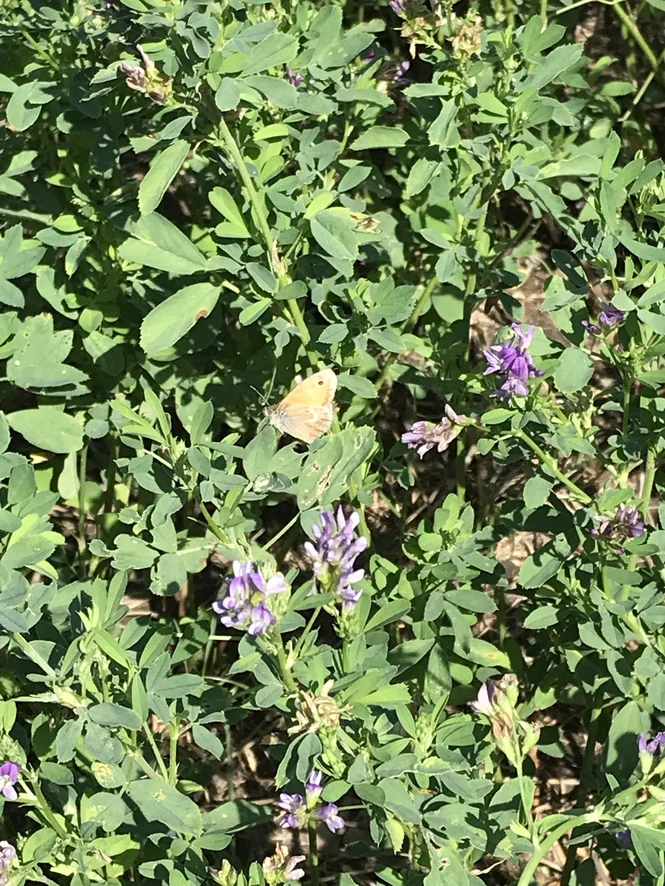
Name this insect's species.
Coenonympha pamphilus
